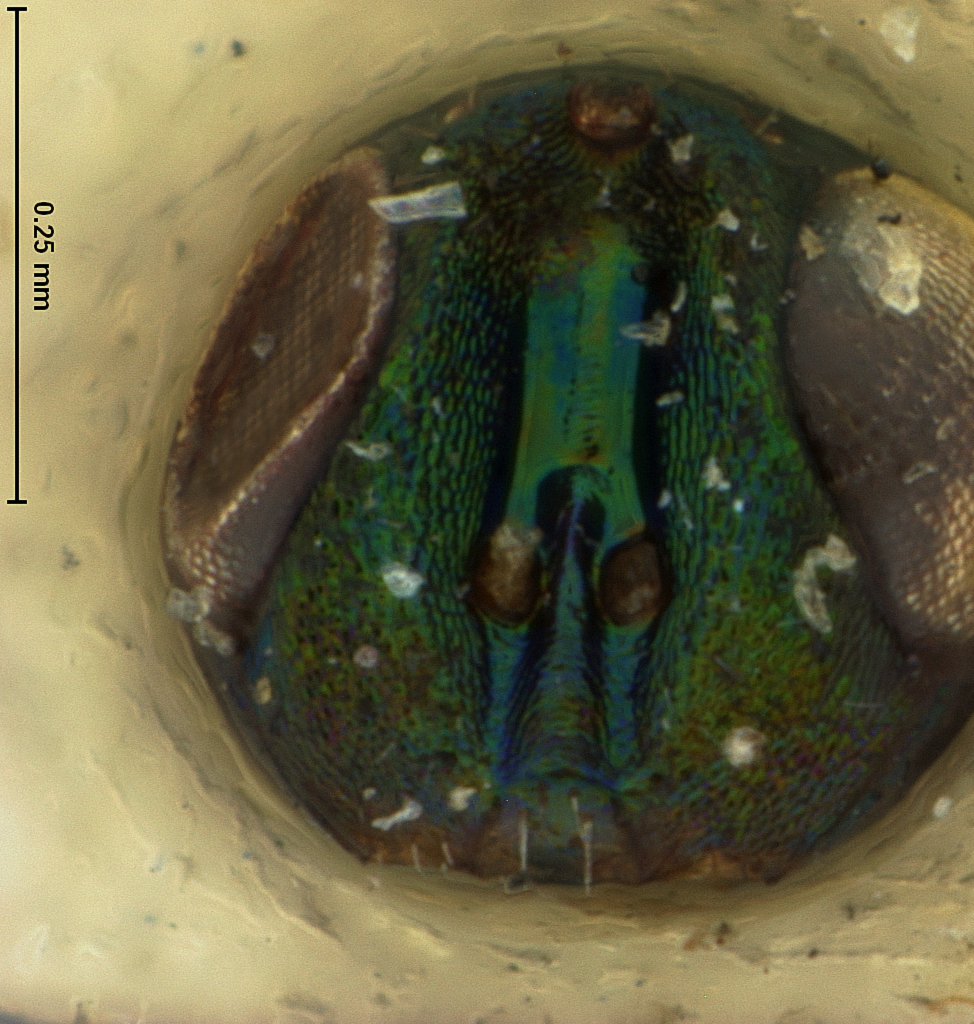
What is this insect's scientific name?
Secodes phloeotribi
